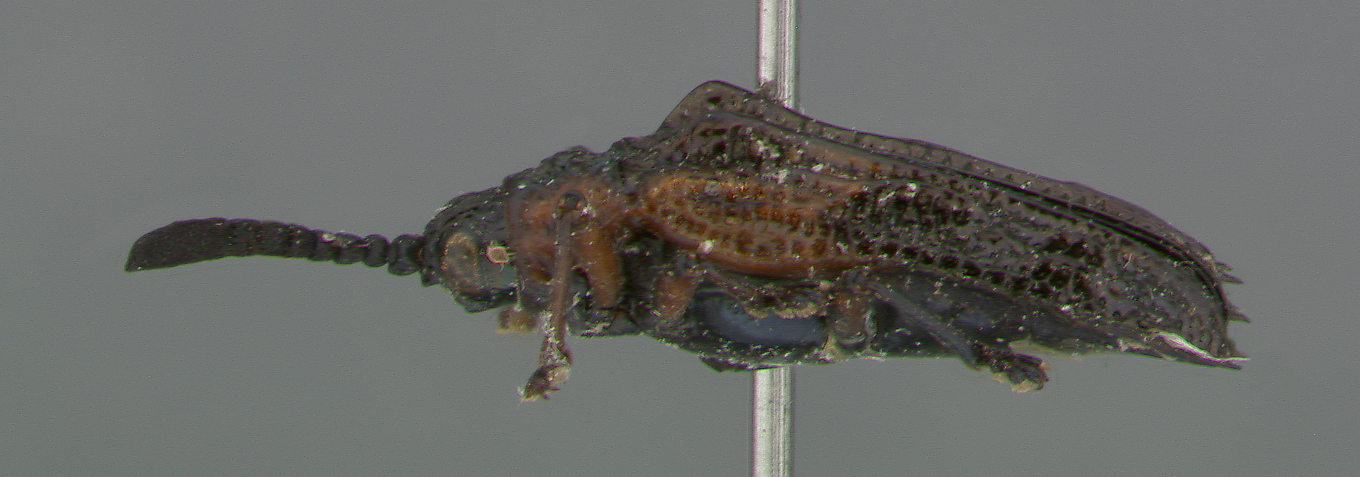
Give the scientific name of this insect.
Euprionota bruchi
